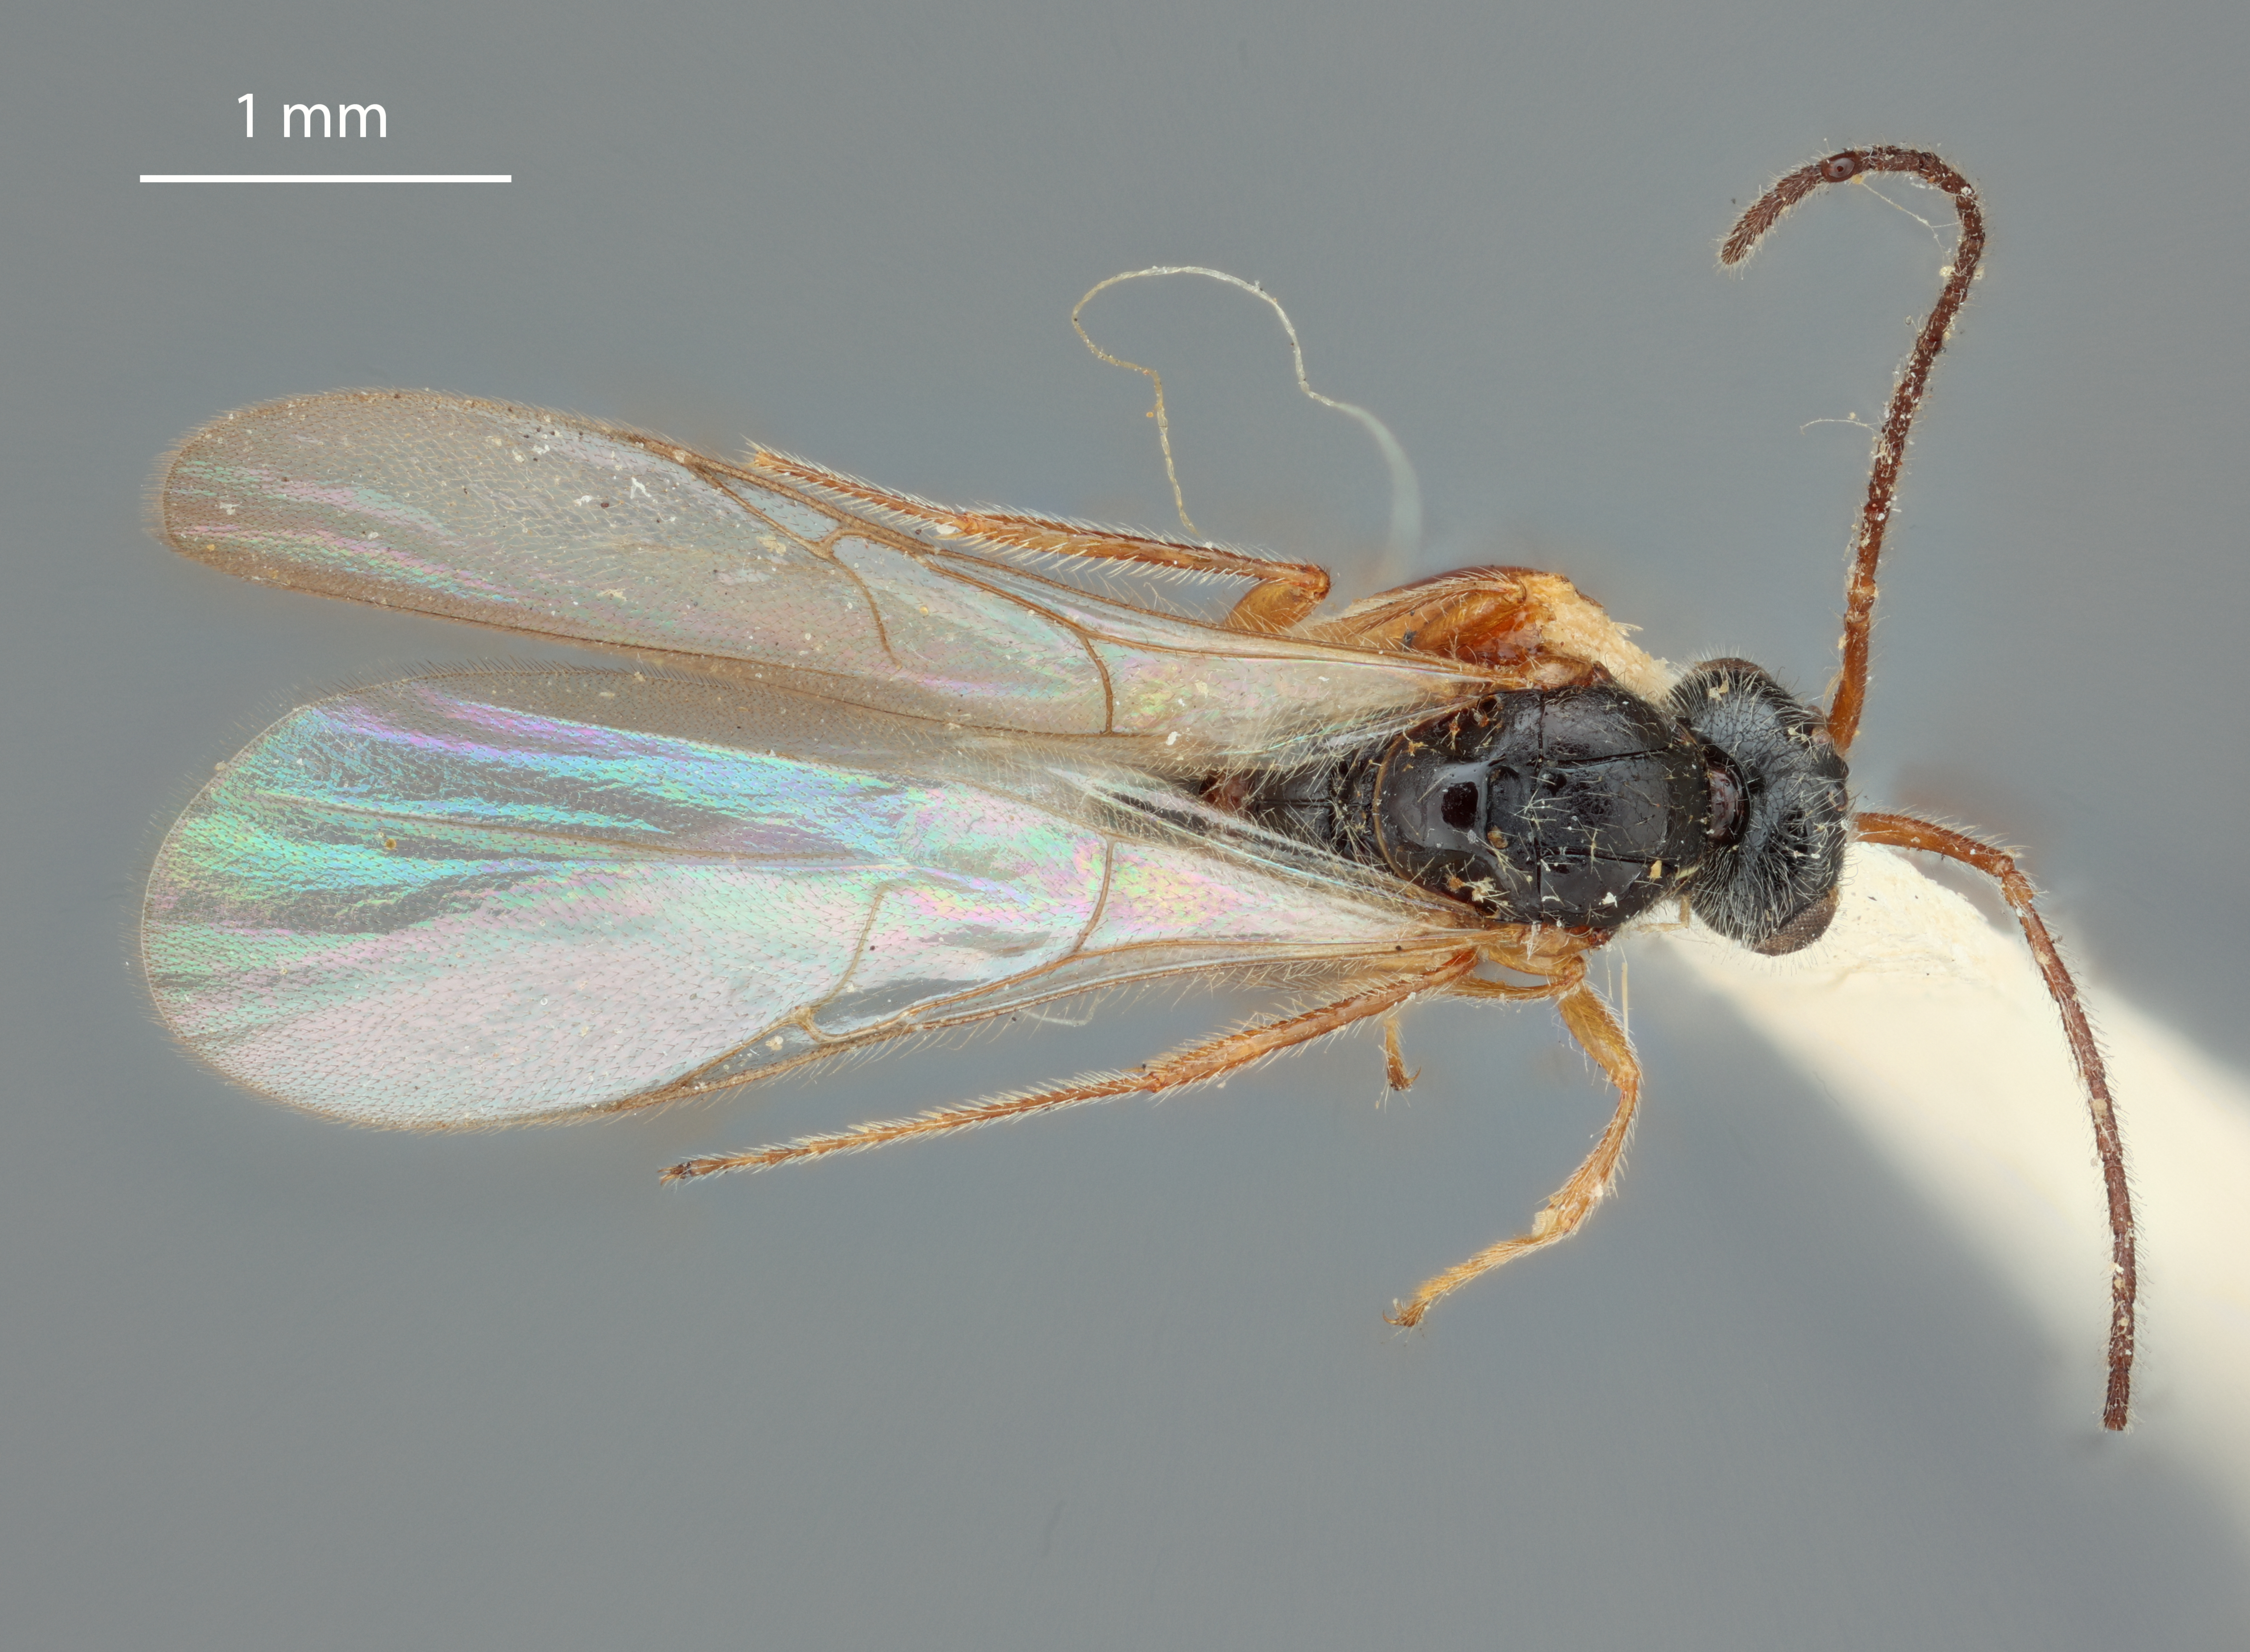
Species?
Miota hakonensis
